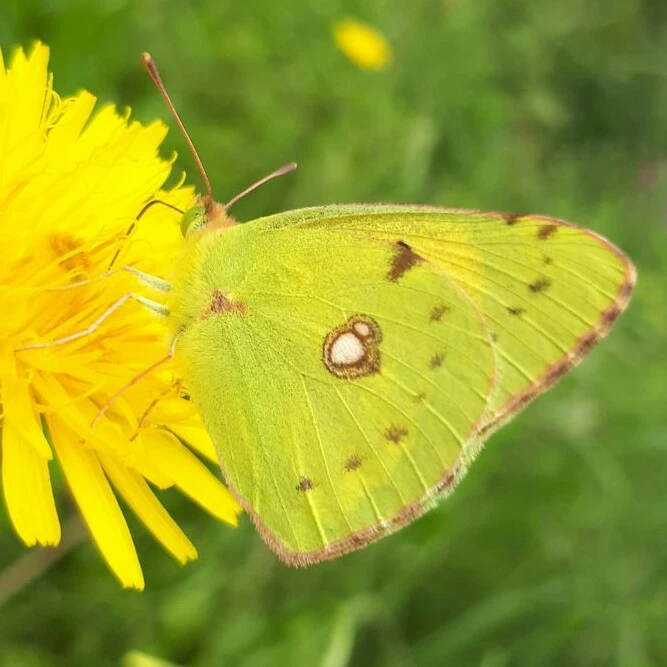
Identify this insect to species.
Colias croceus
